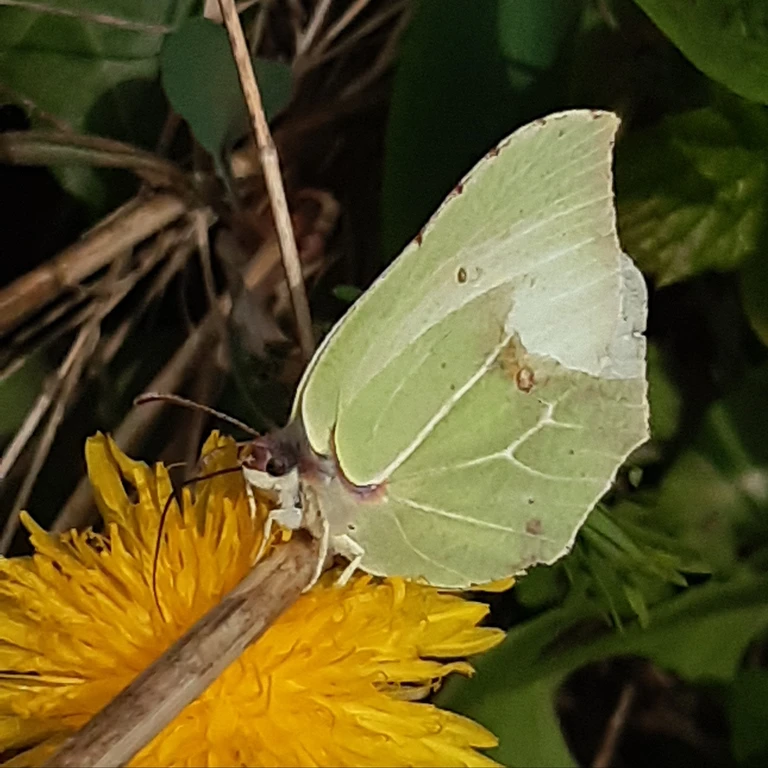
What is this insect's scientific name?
Gonepteryx rhamni
